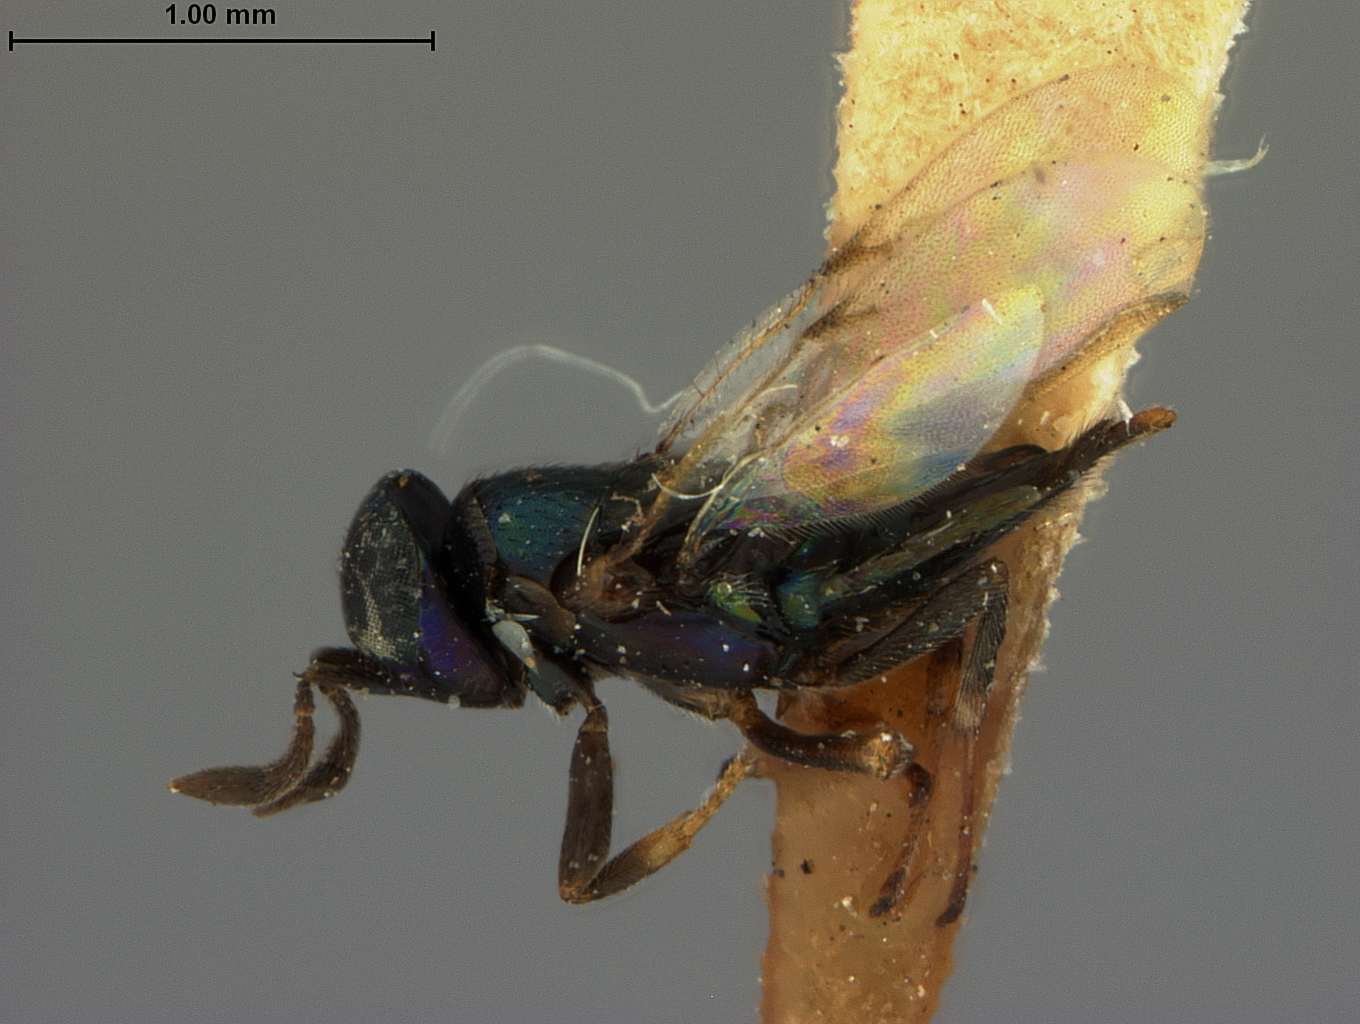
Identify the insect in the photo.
Encyrtus thyreodontis
